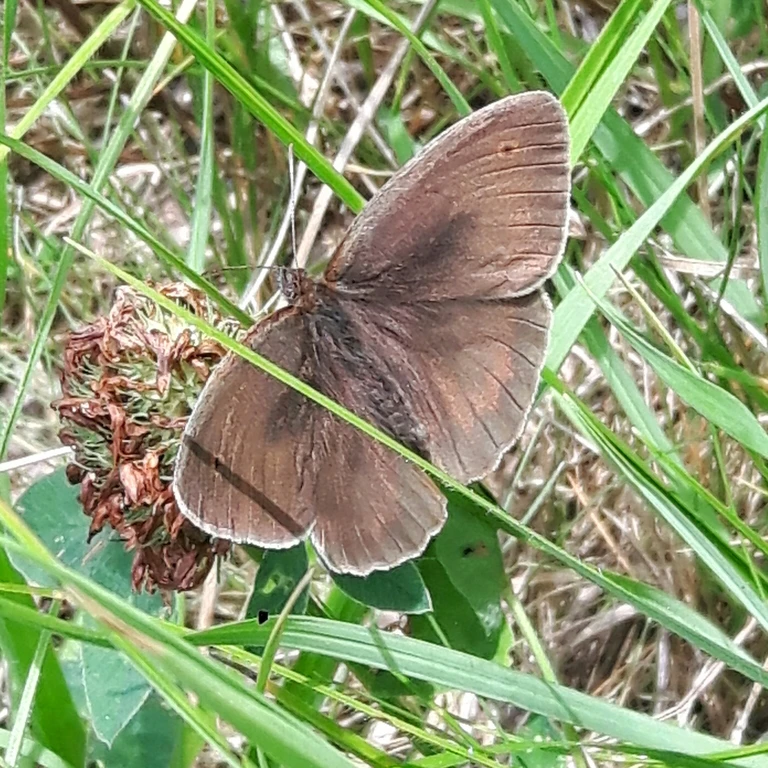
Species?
Maniola jurtina
